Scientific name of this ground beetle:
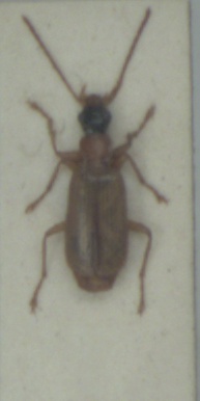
Demetrias atricapillus
